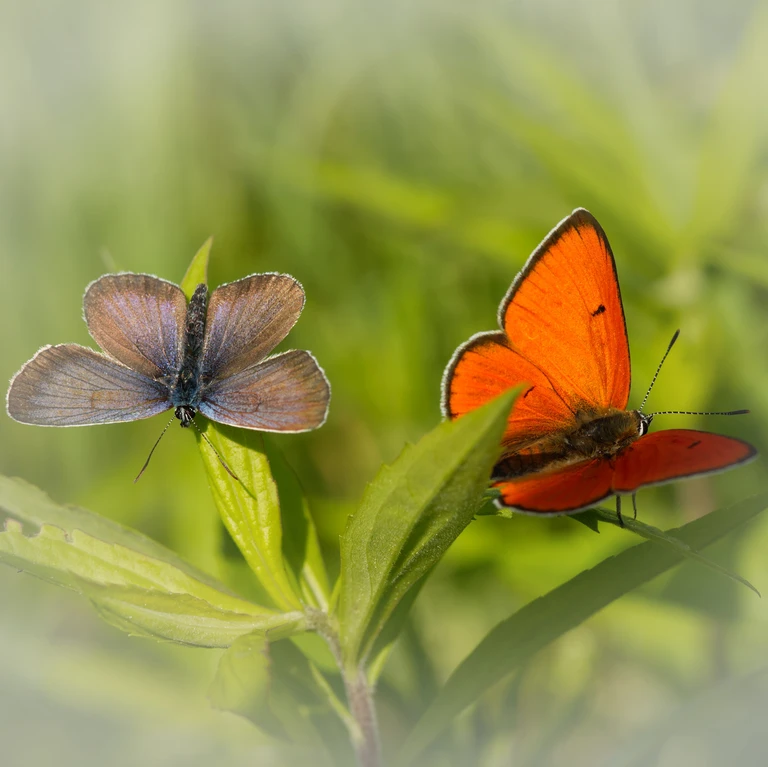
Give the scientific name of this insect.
Lycaena dispar
